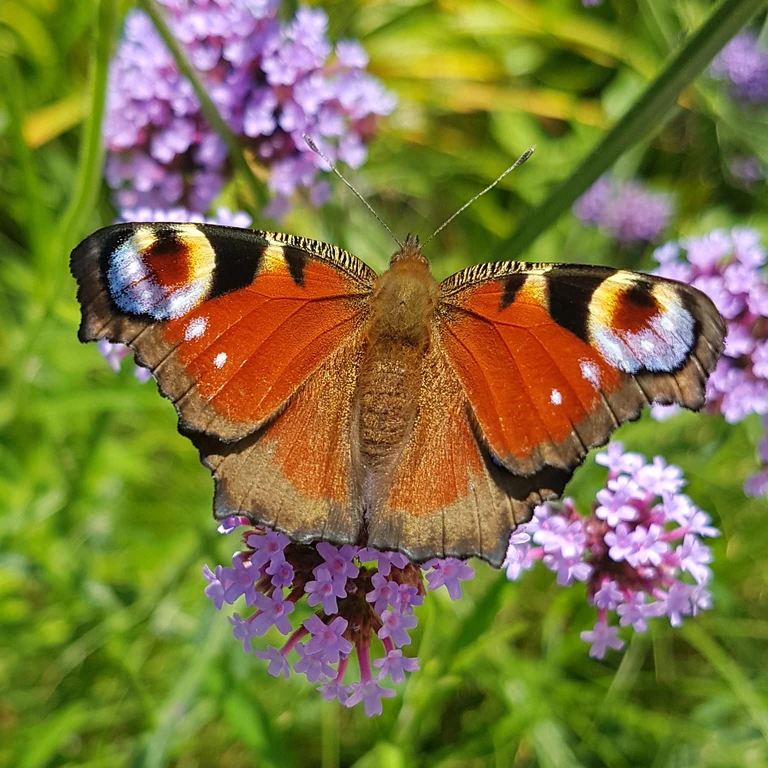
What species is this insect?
Aglais io
